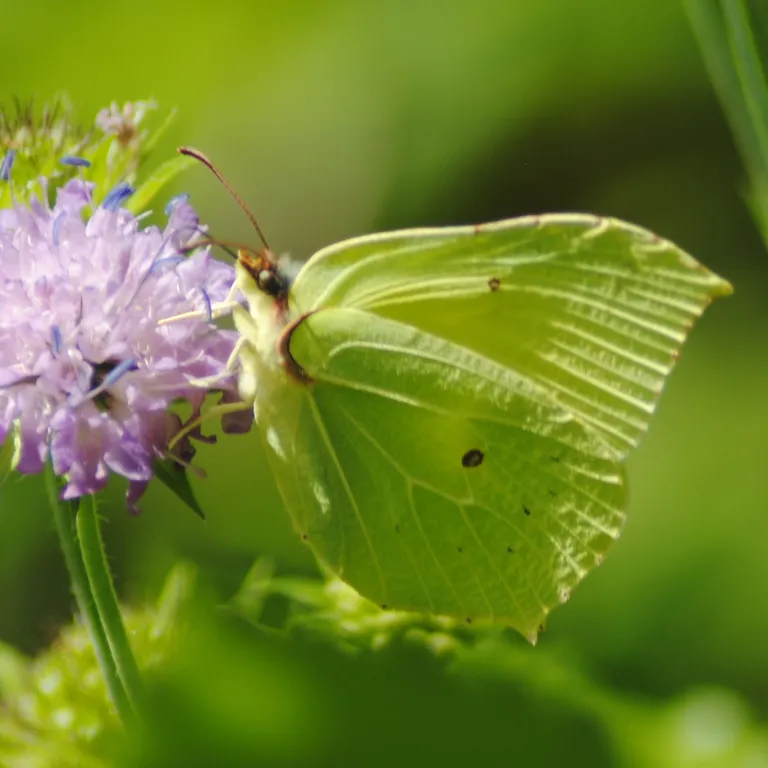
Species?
Gonepteryx rhamni
